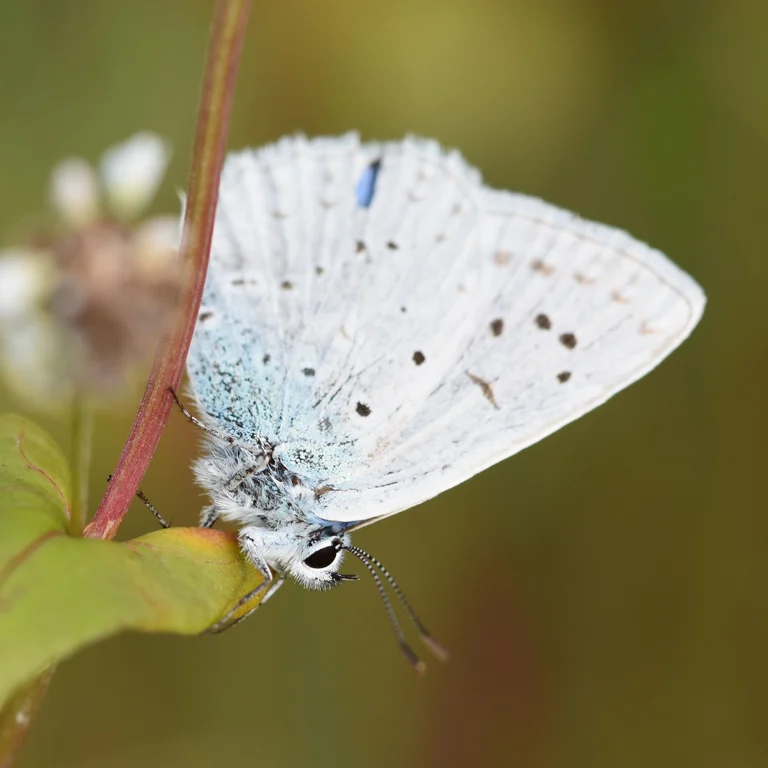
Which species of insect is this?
Polyommatus daphnis
